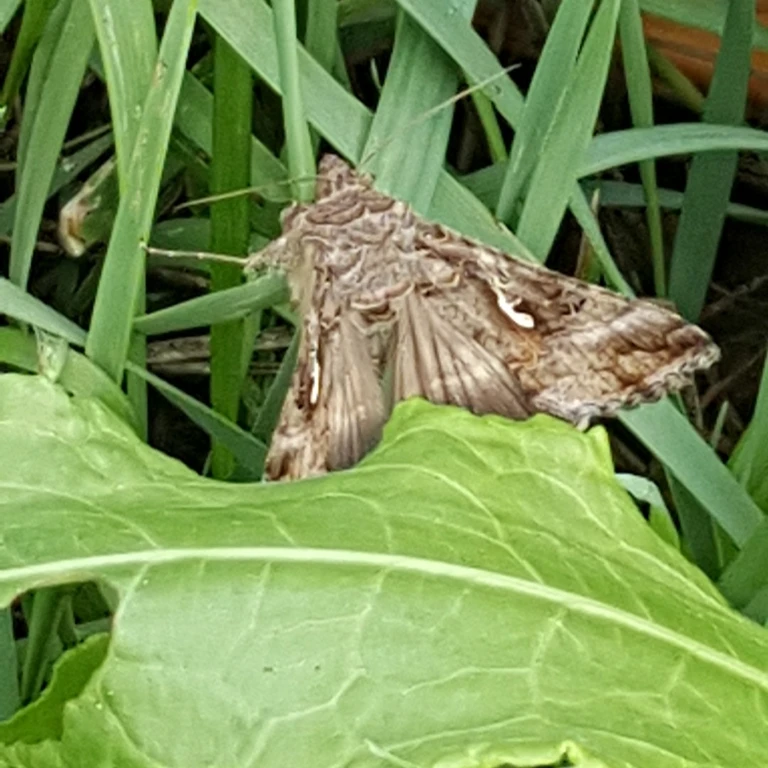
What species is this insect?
Autographa gamma
